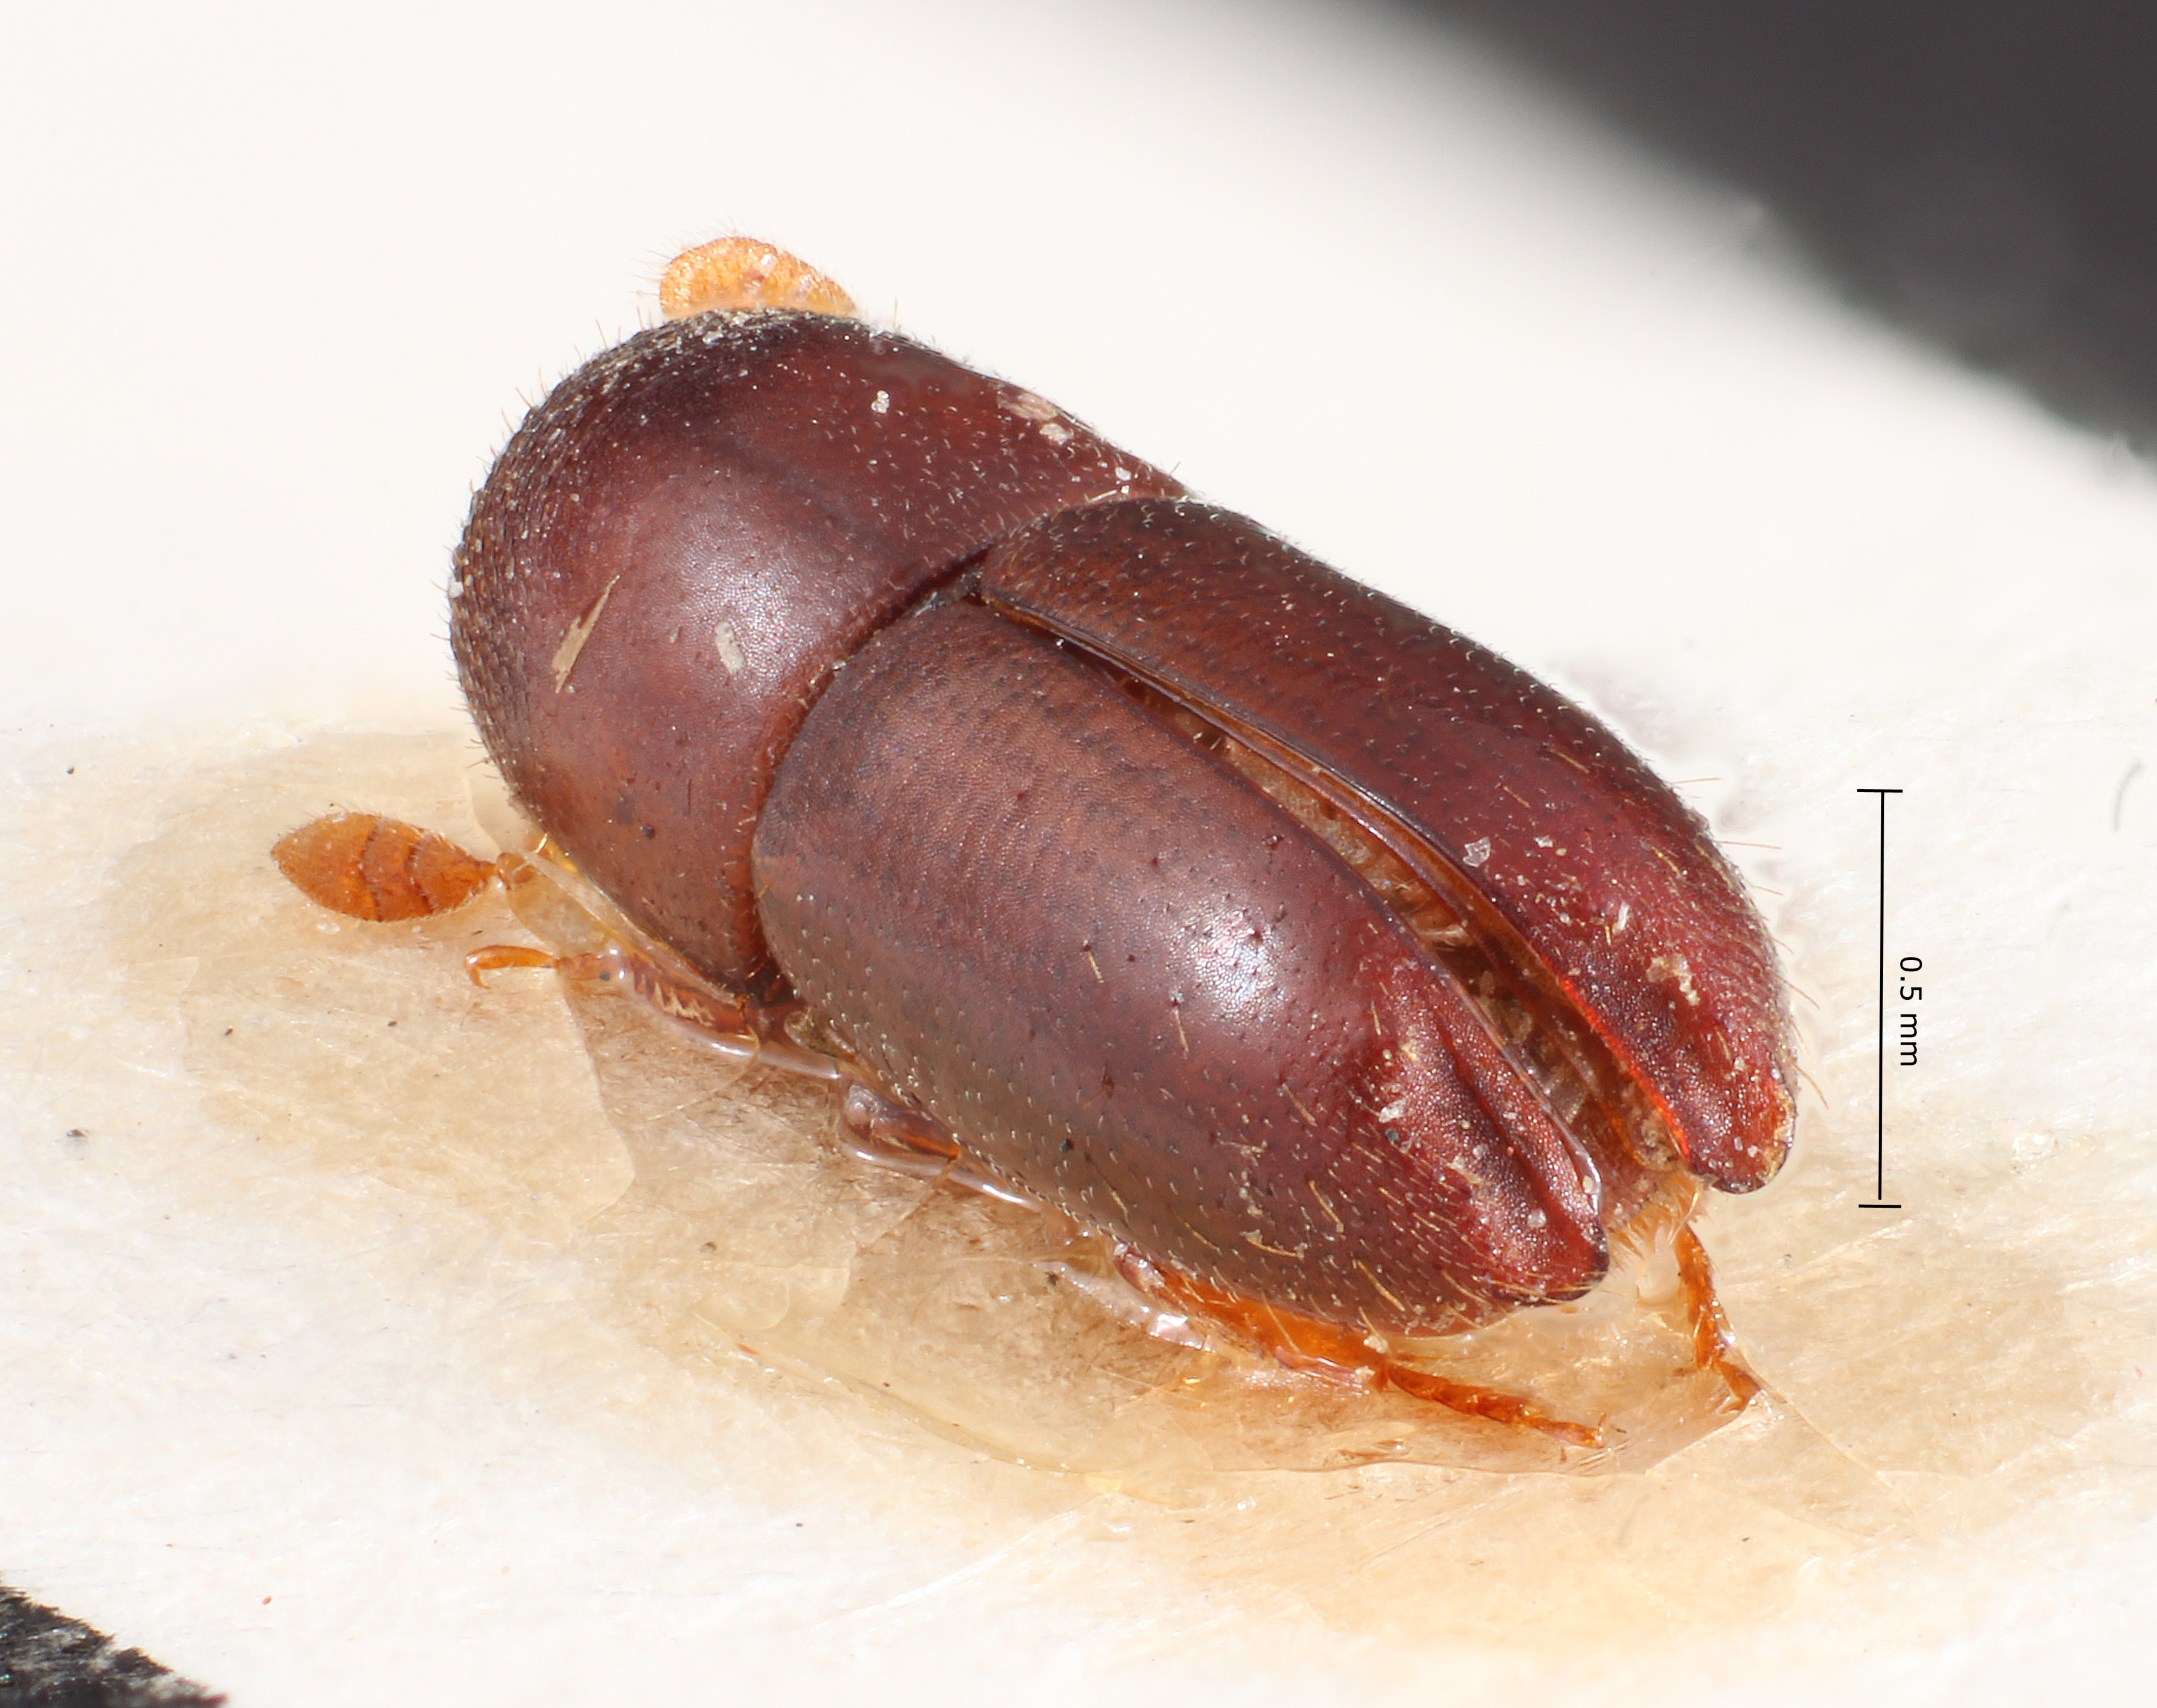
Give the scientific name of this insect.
Monarthrum subimpressum
